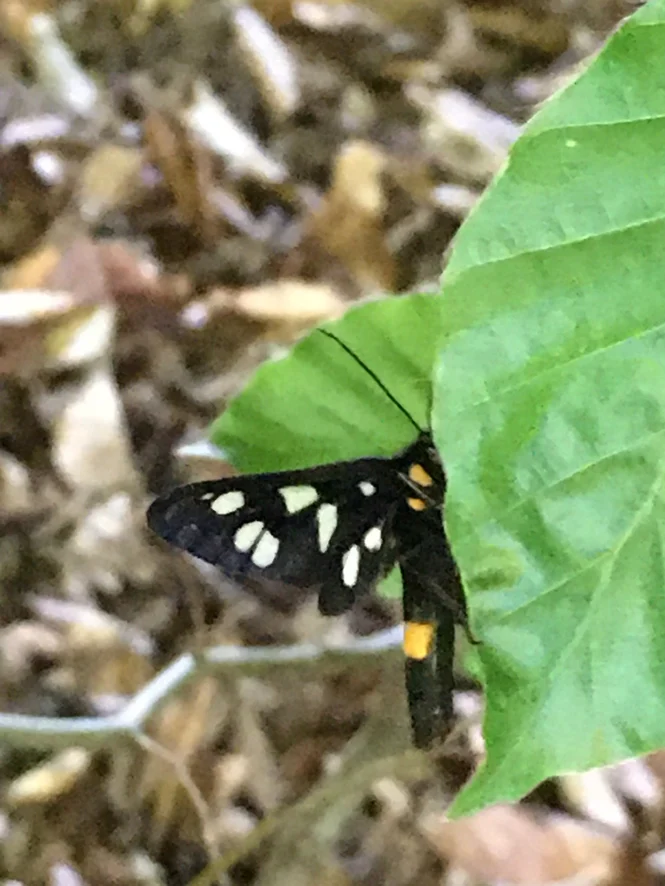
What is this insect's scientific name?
Amata phegea
